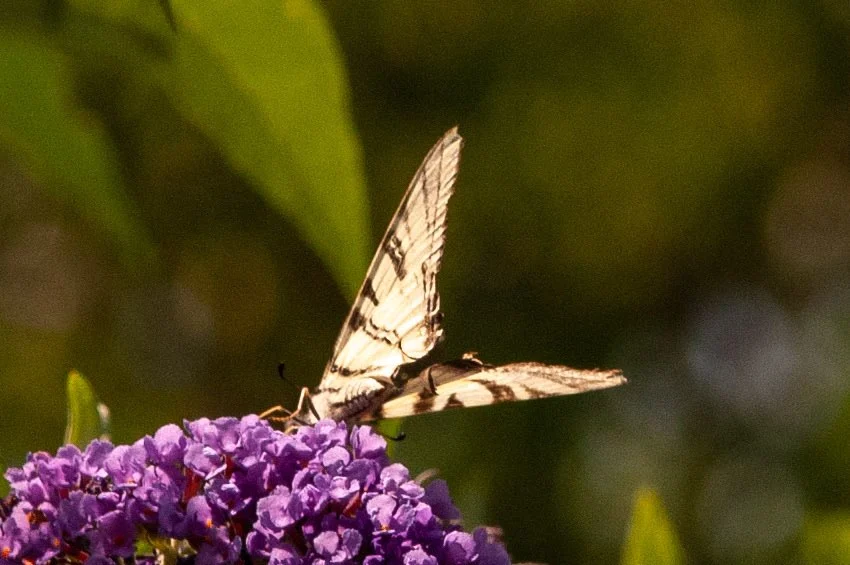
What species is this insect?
Iphiclides podalirius
